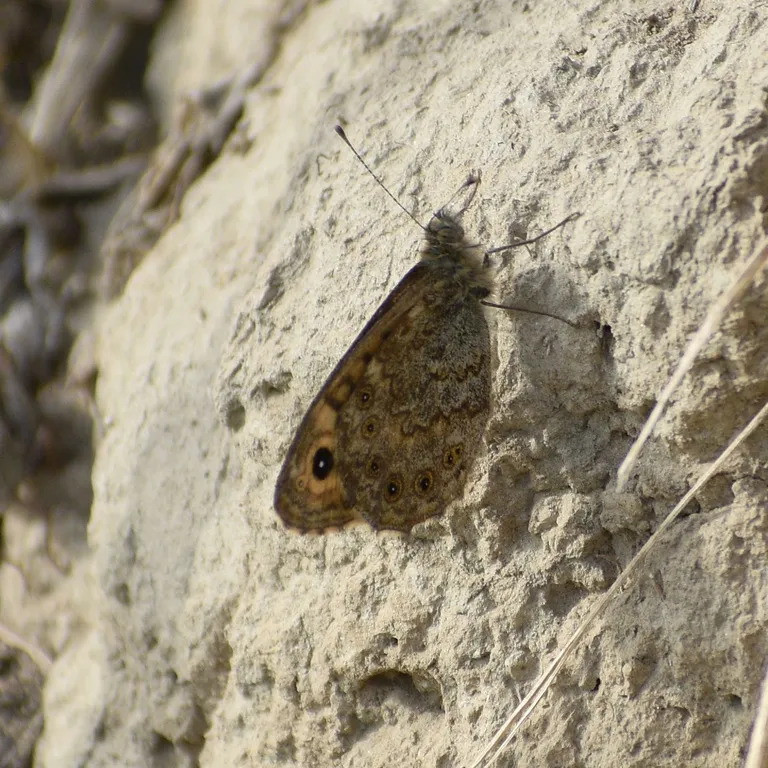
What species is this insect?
Lasiommata megera (also Pararge megera)
